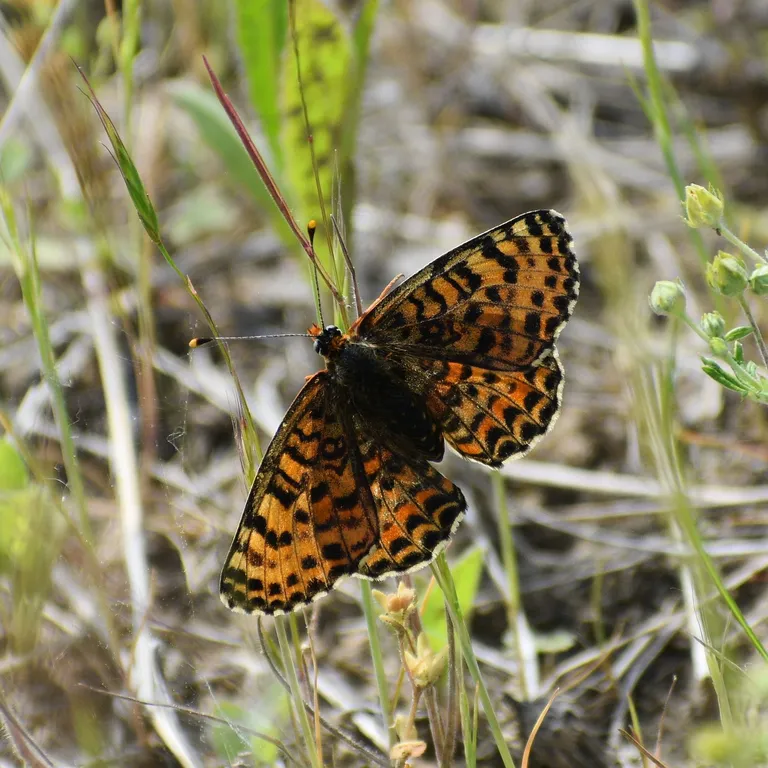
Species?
Melitaea didyma
